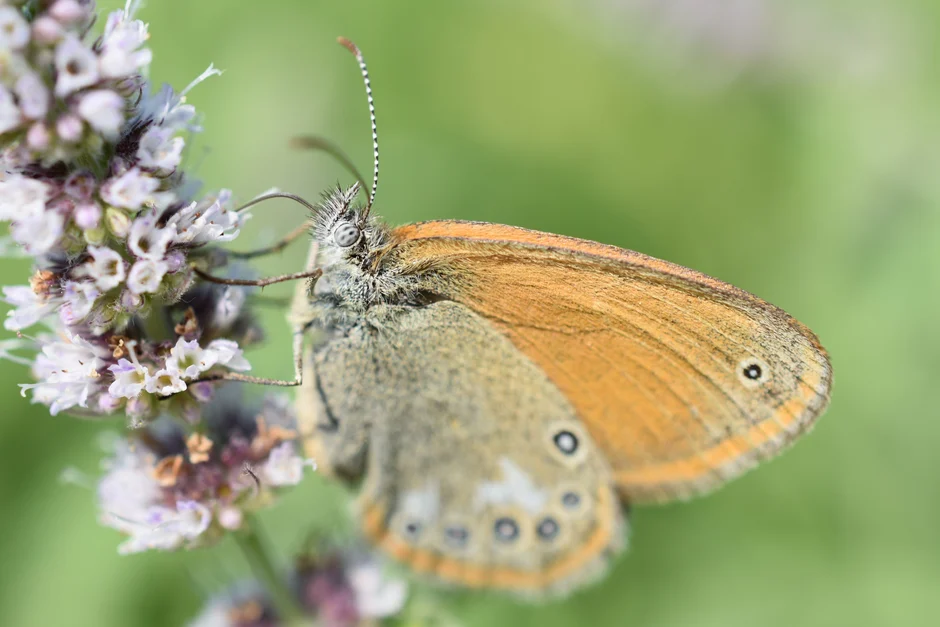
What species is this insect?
Coenonympha glycerion (also Coenonympha iphis)
